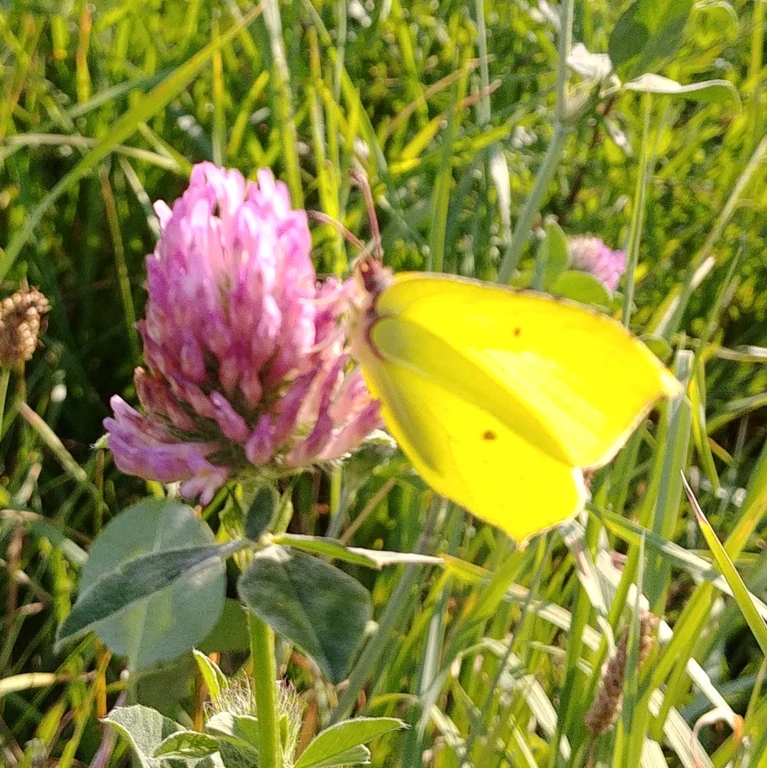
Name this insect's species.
Gonepteryx rhamni
